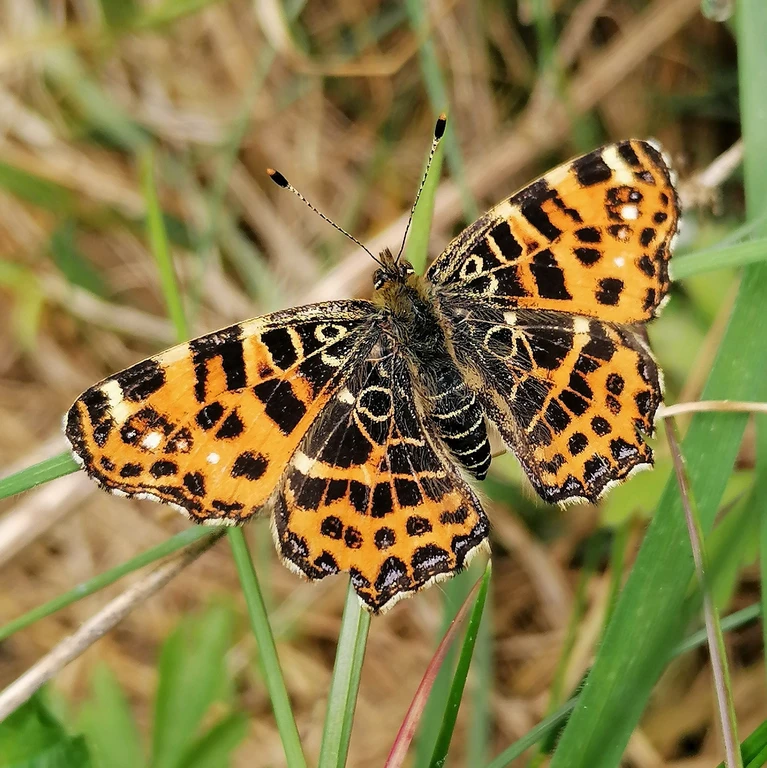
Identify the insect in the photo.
Araschnia levana
